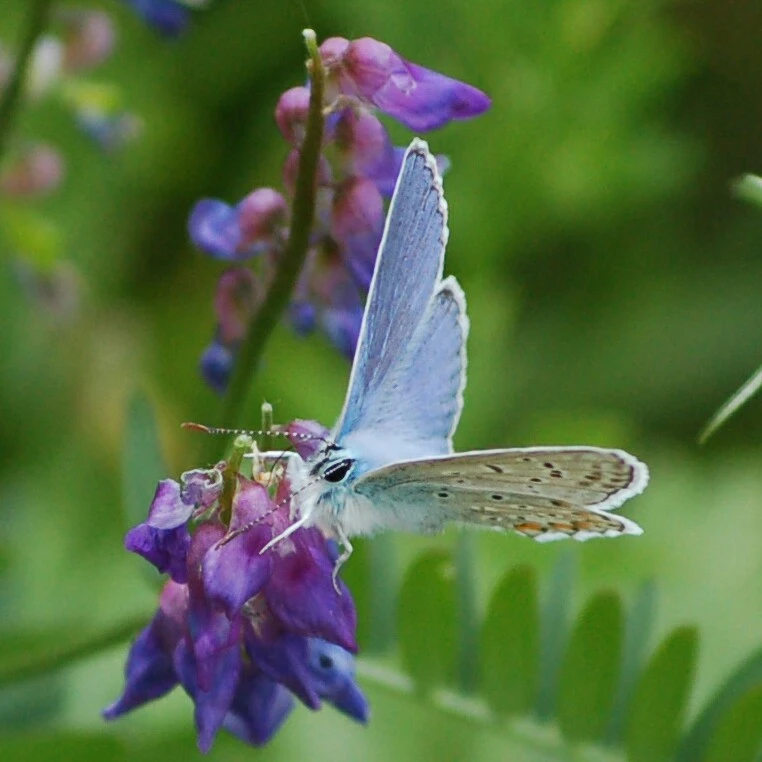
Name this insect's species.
Polyommatus icarus
